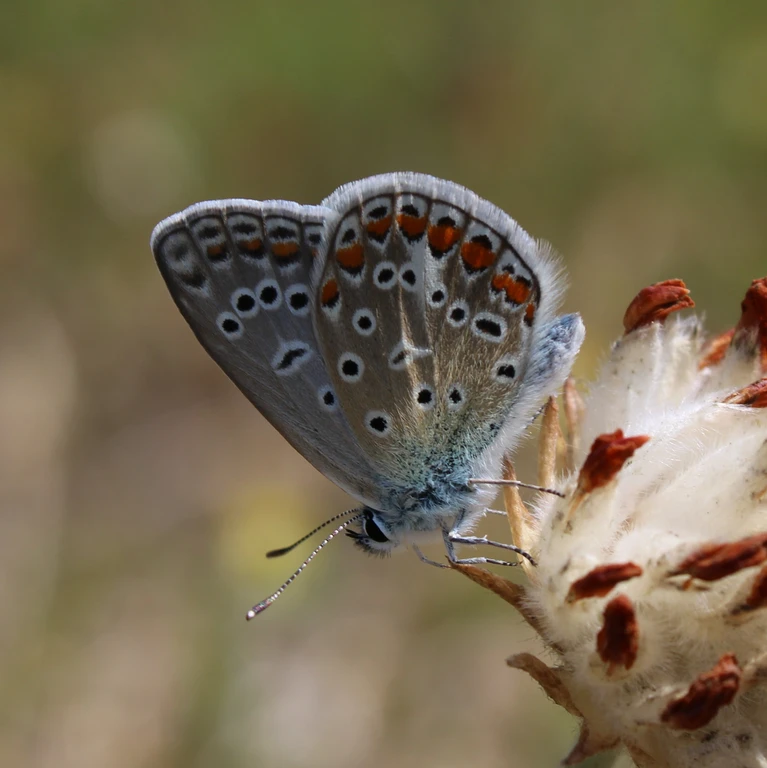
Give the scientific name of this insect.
Polyommatus icarus
